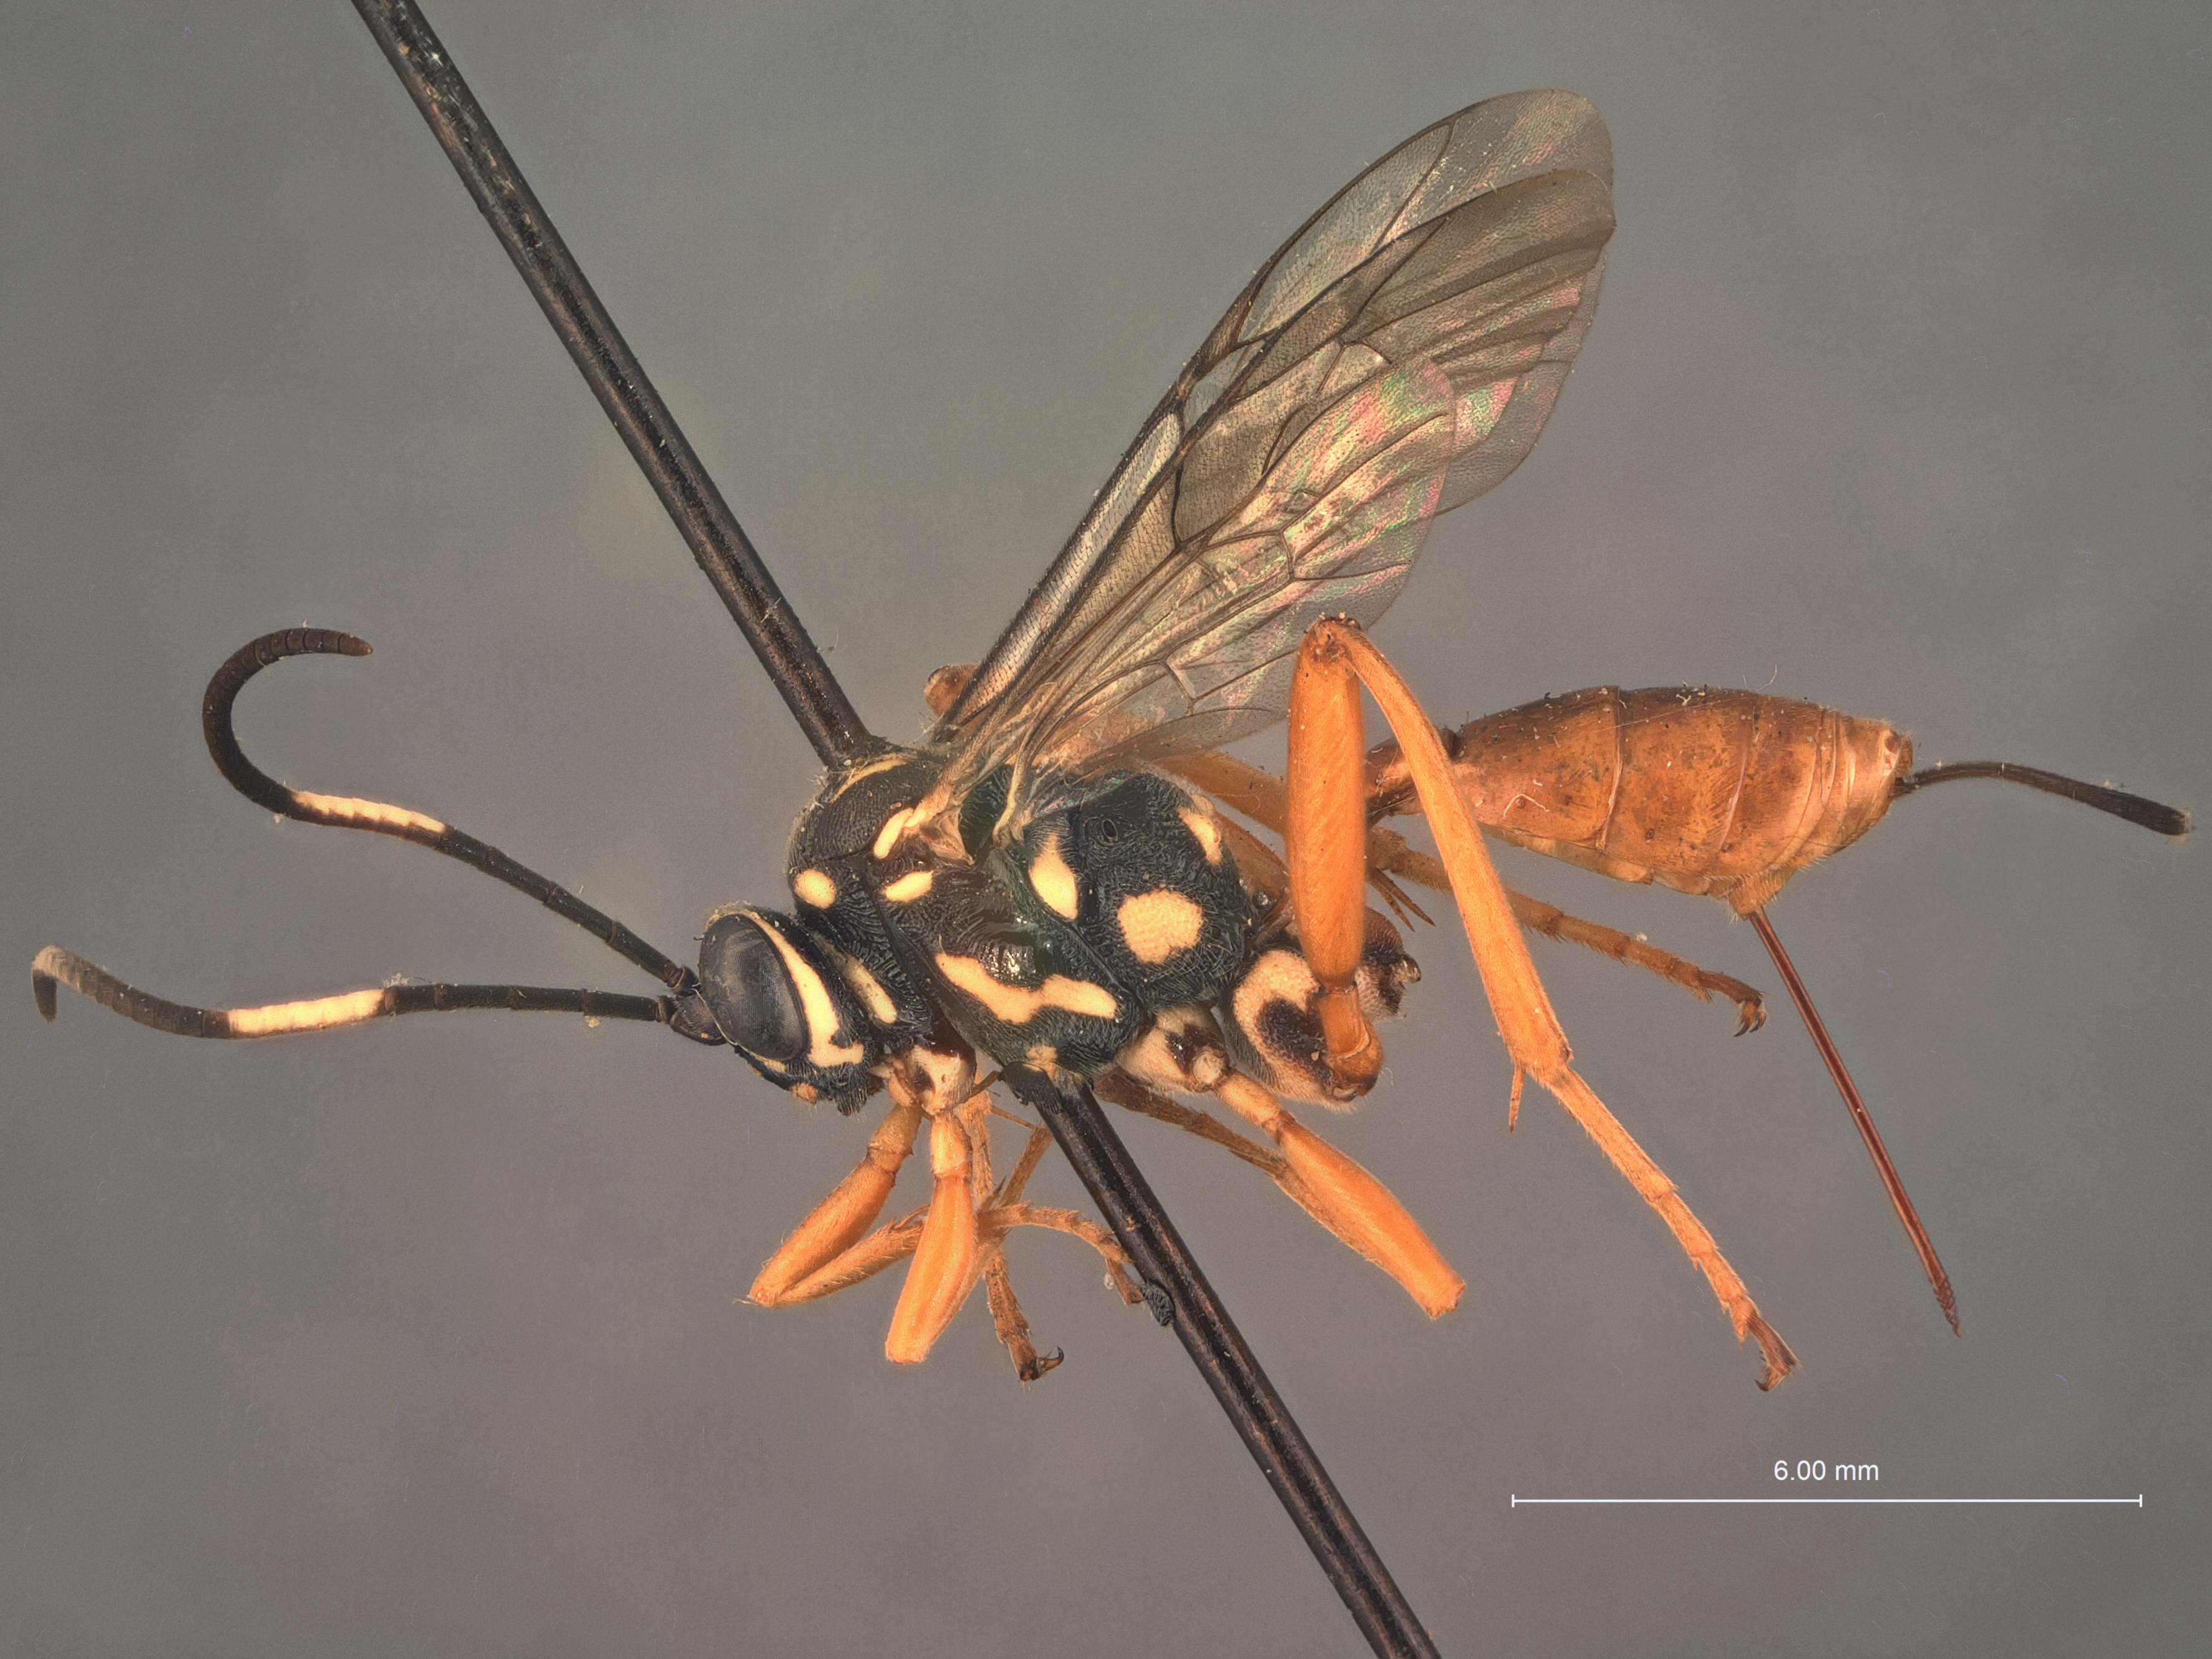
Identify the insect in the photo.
Crypturopsis abdominalis
